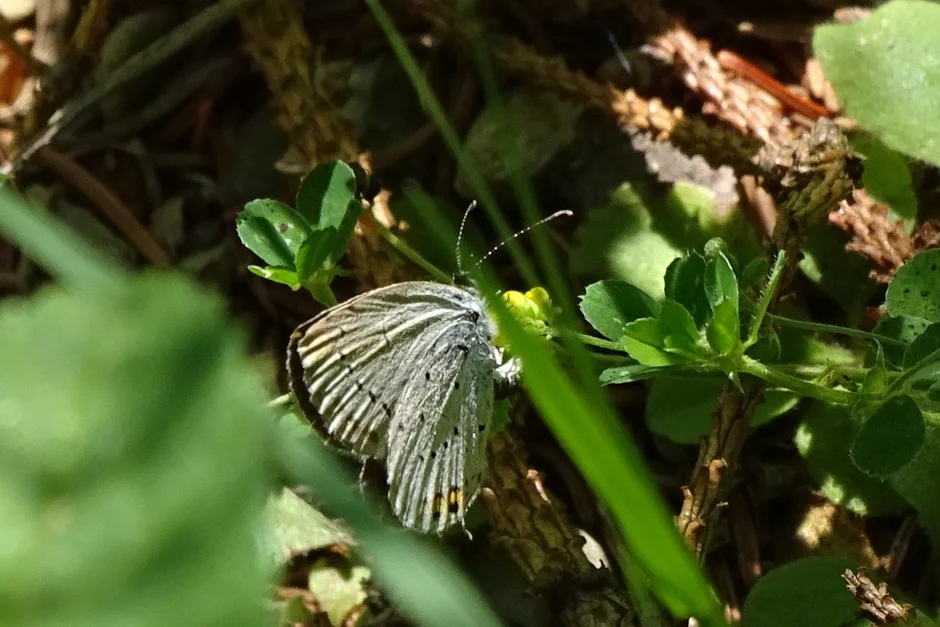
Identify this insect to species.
Cupido argiades (also Elkalyce argiades)
